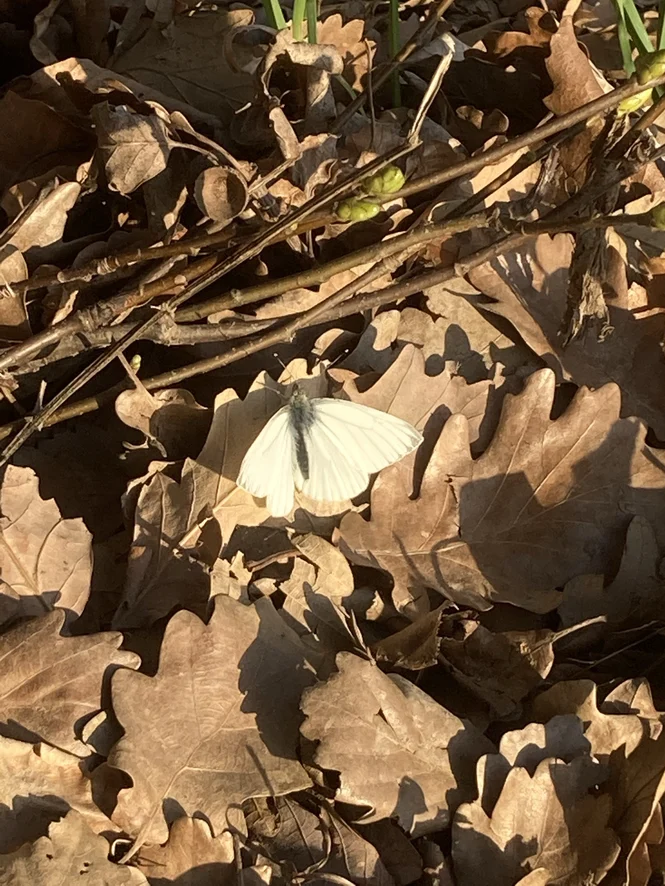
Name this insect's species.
Pieris napi
